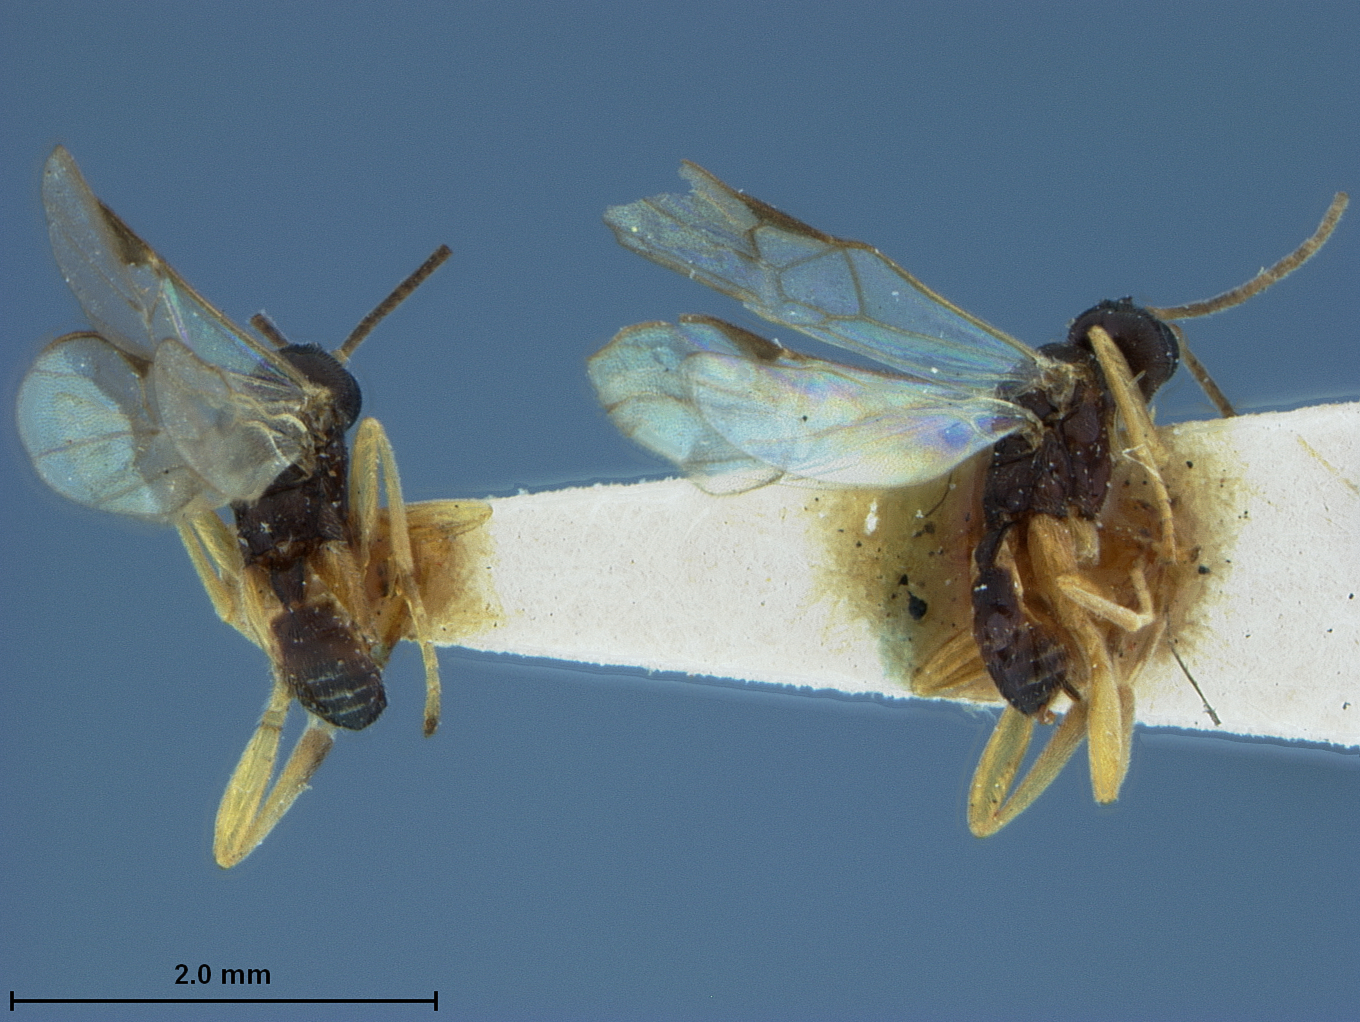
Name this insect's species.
Apanteles radiatus
